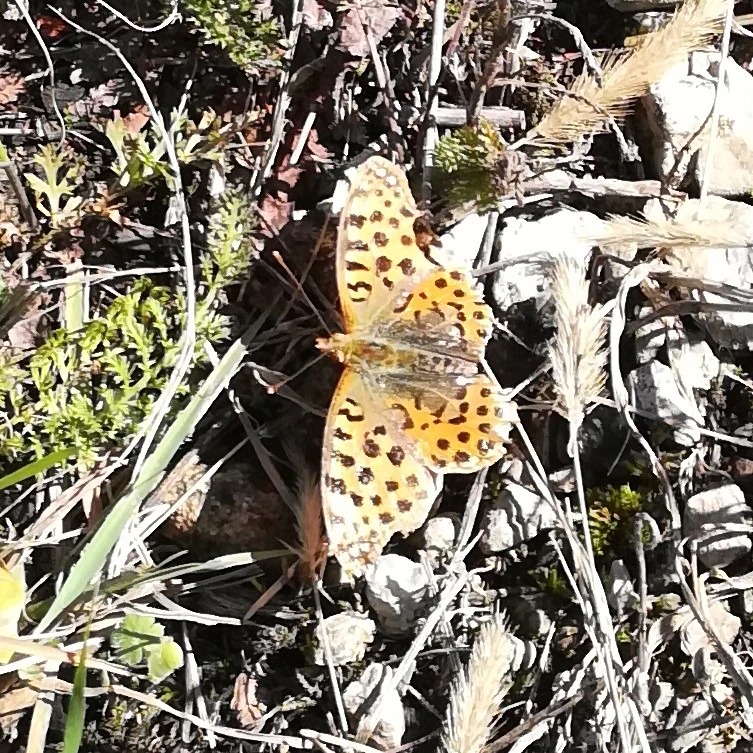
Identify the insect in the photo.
Issoria lathonia
